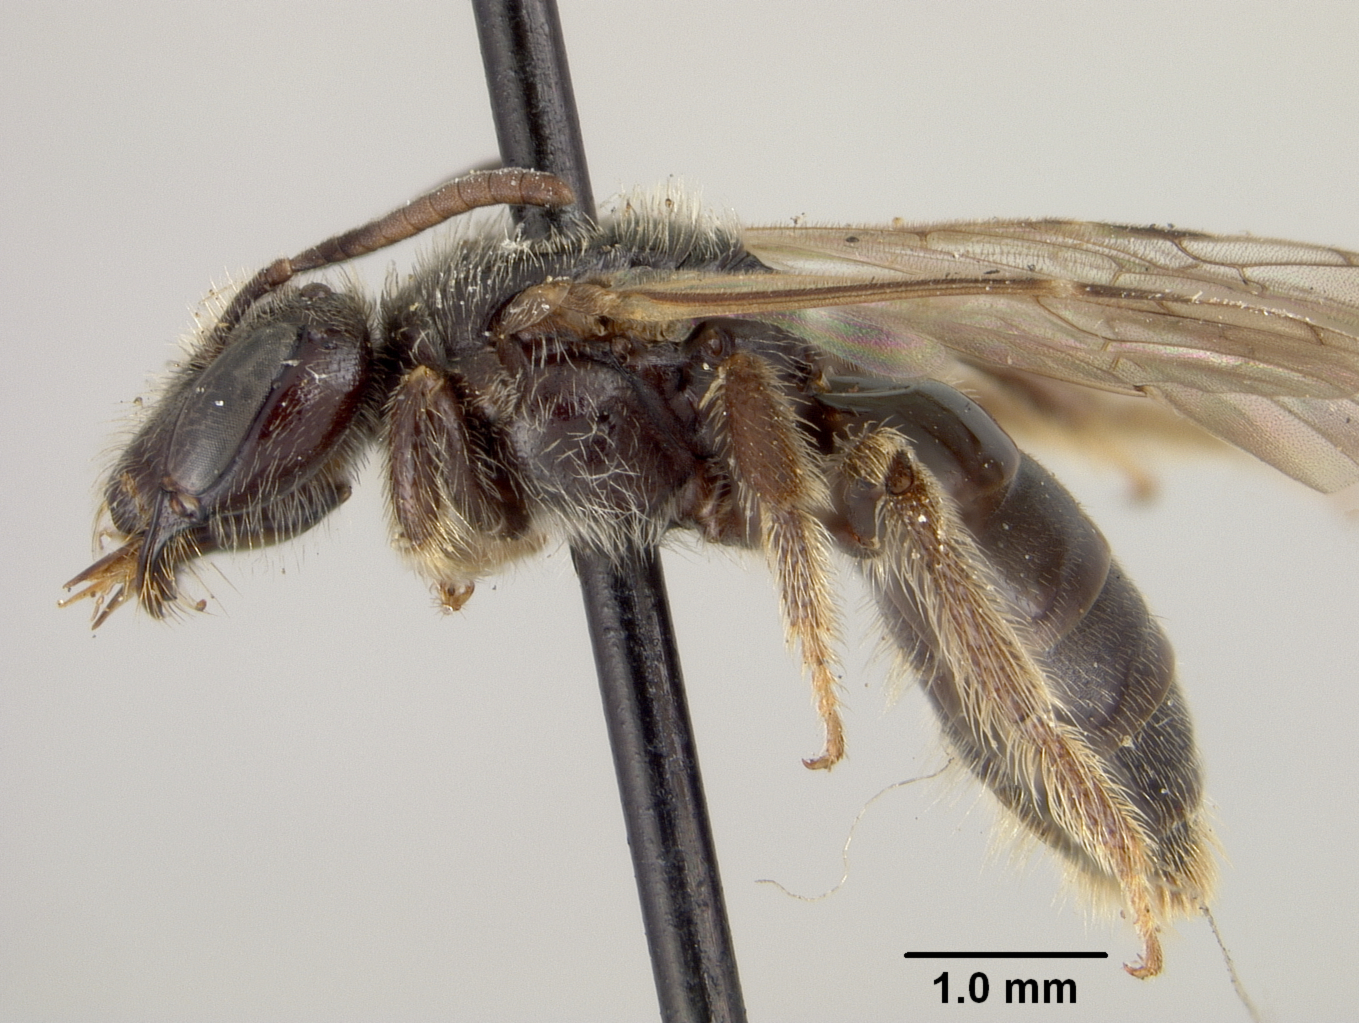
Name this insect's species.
Panurginus atramontensis
